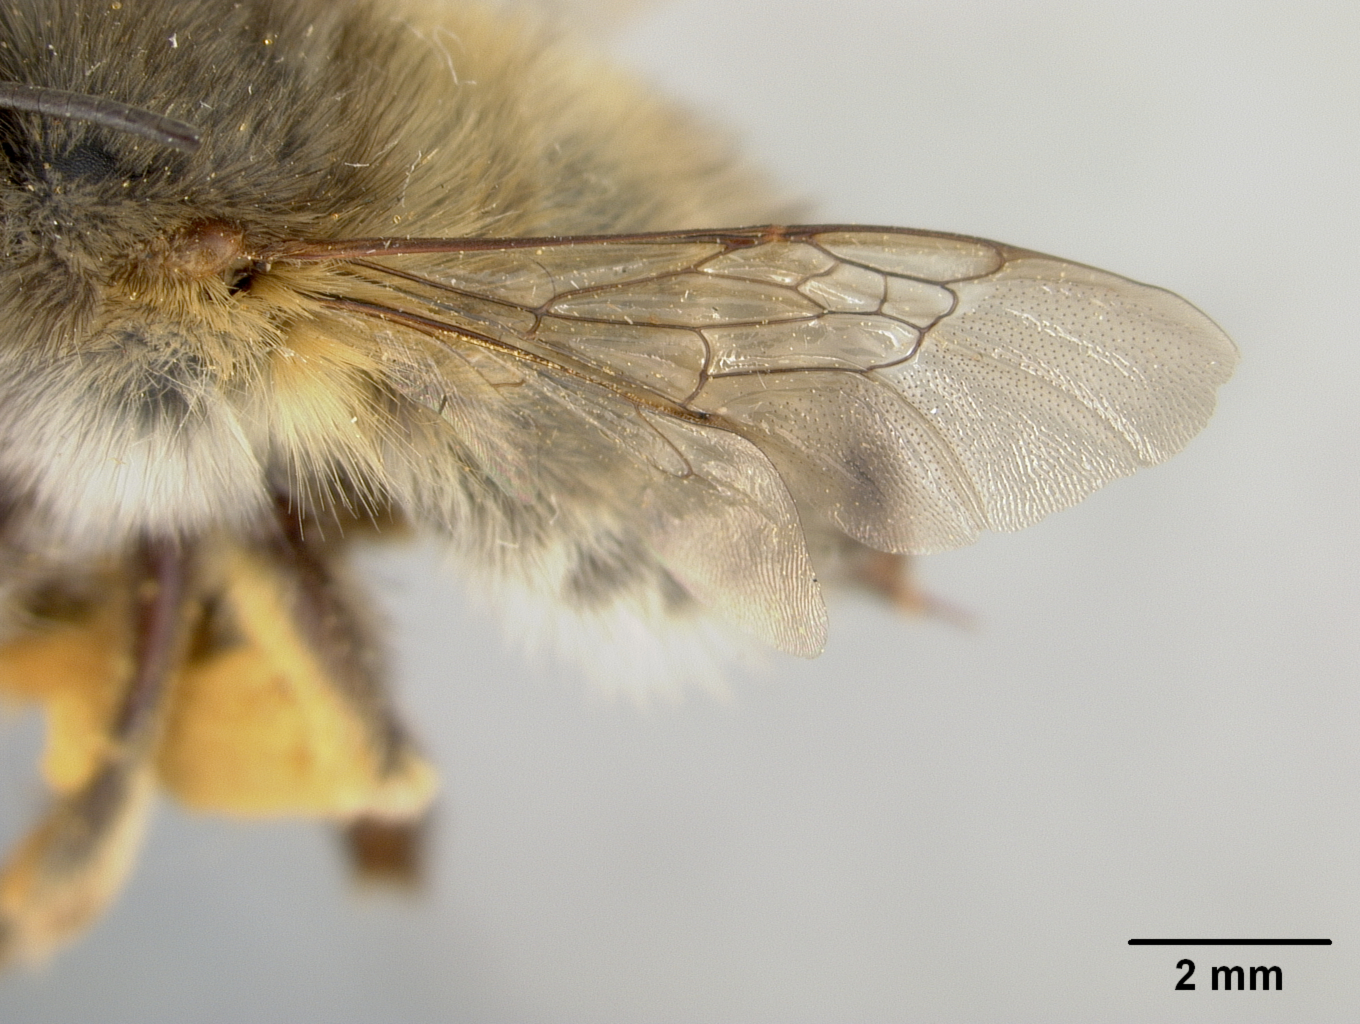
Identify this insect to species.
Anthophora acervorum
